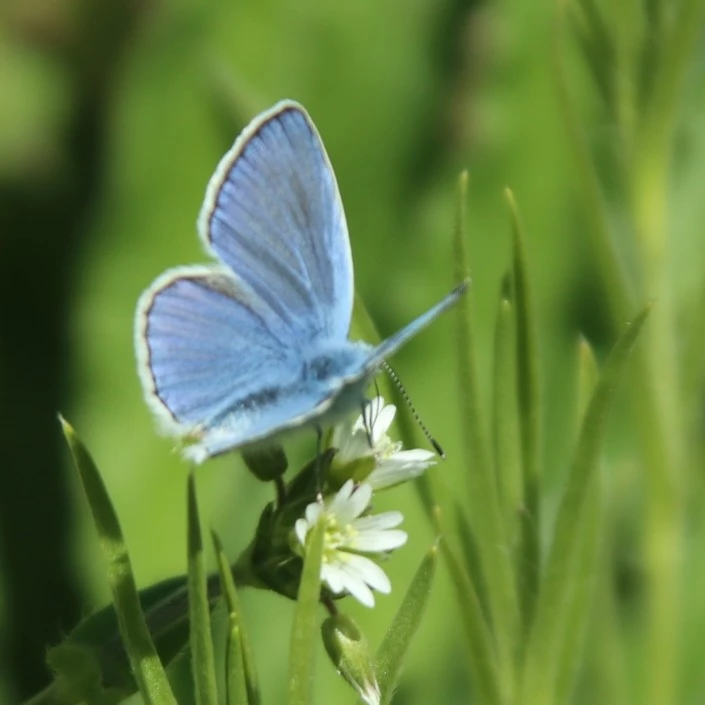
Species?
Polyommatus icarus
